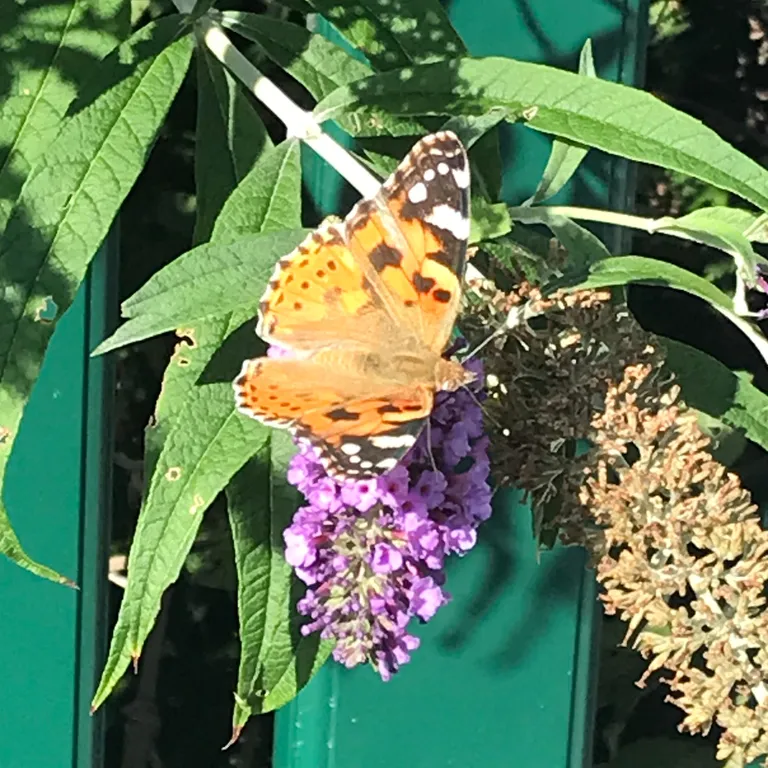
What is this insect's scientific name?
Vanessa cardui
